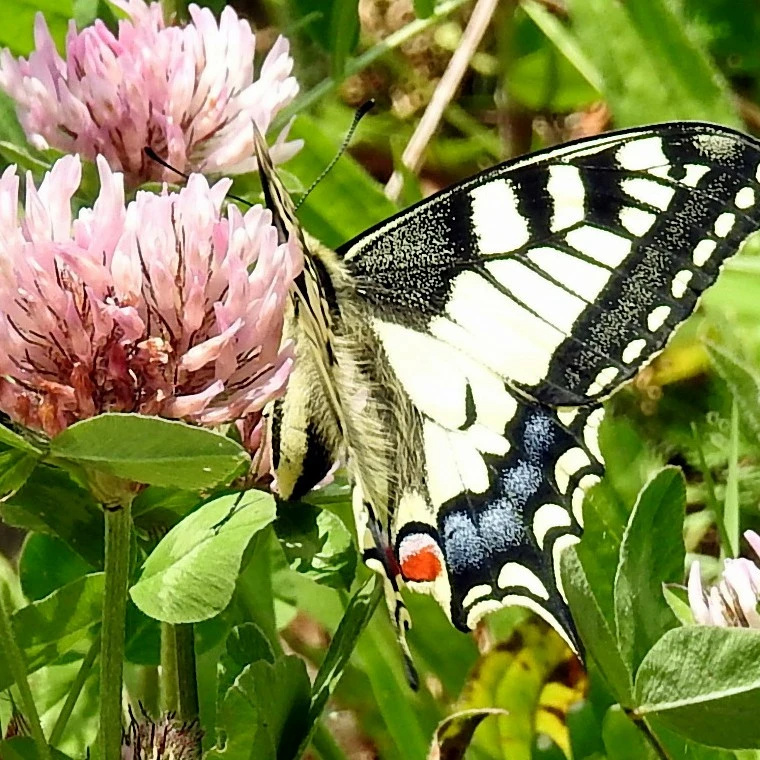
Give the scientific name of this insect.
Papilio machaon
